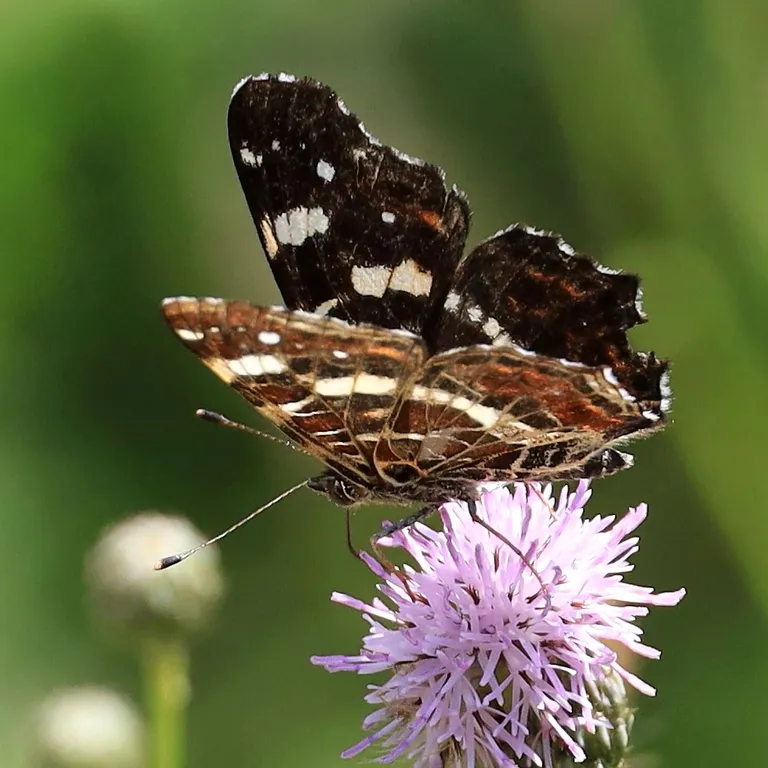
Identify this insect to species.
Araschnia levana
